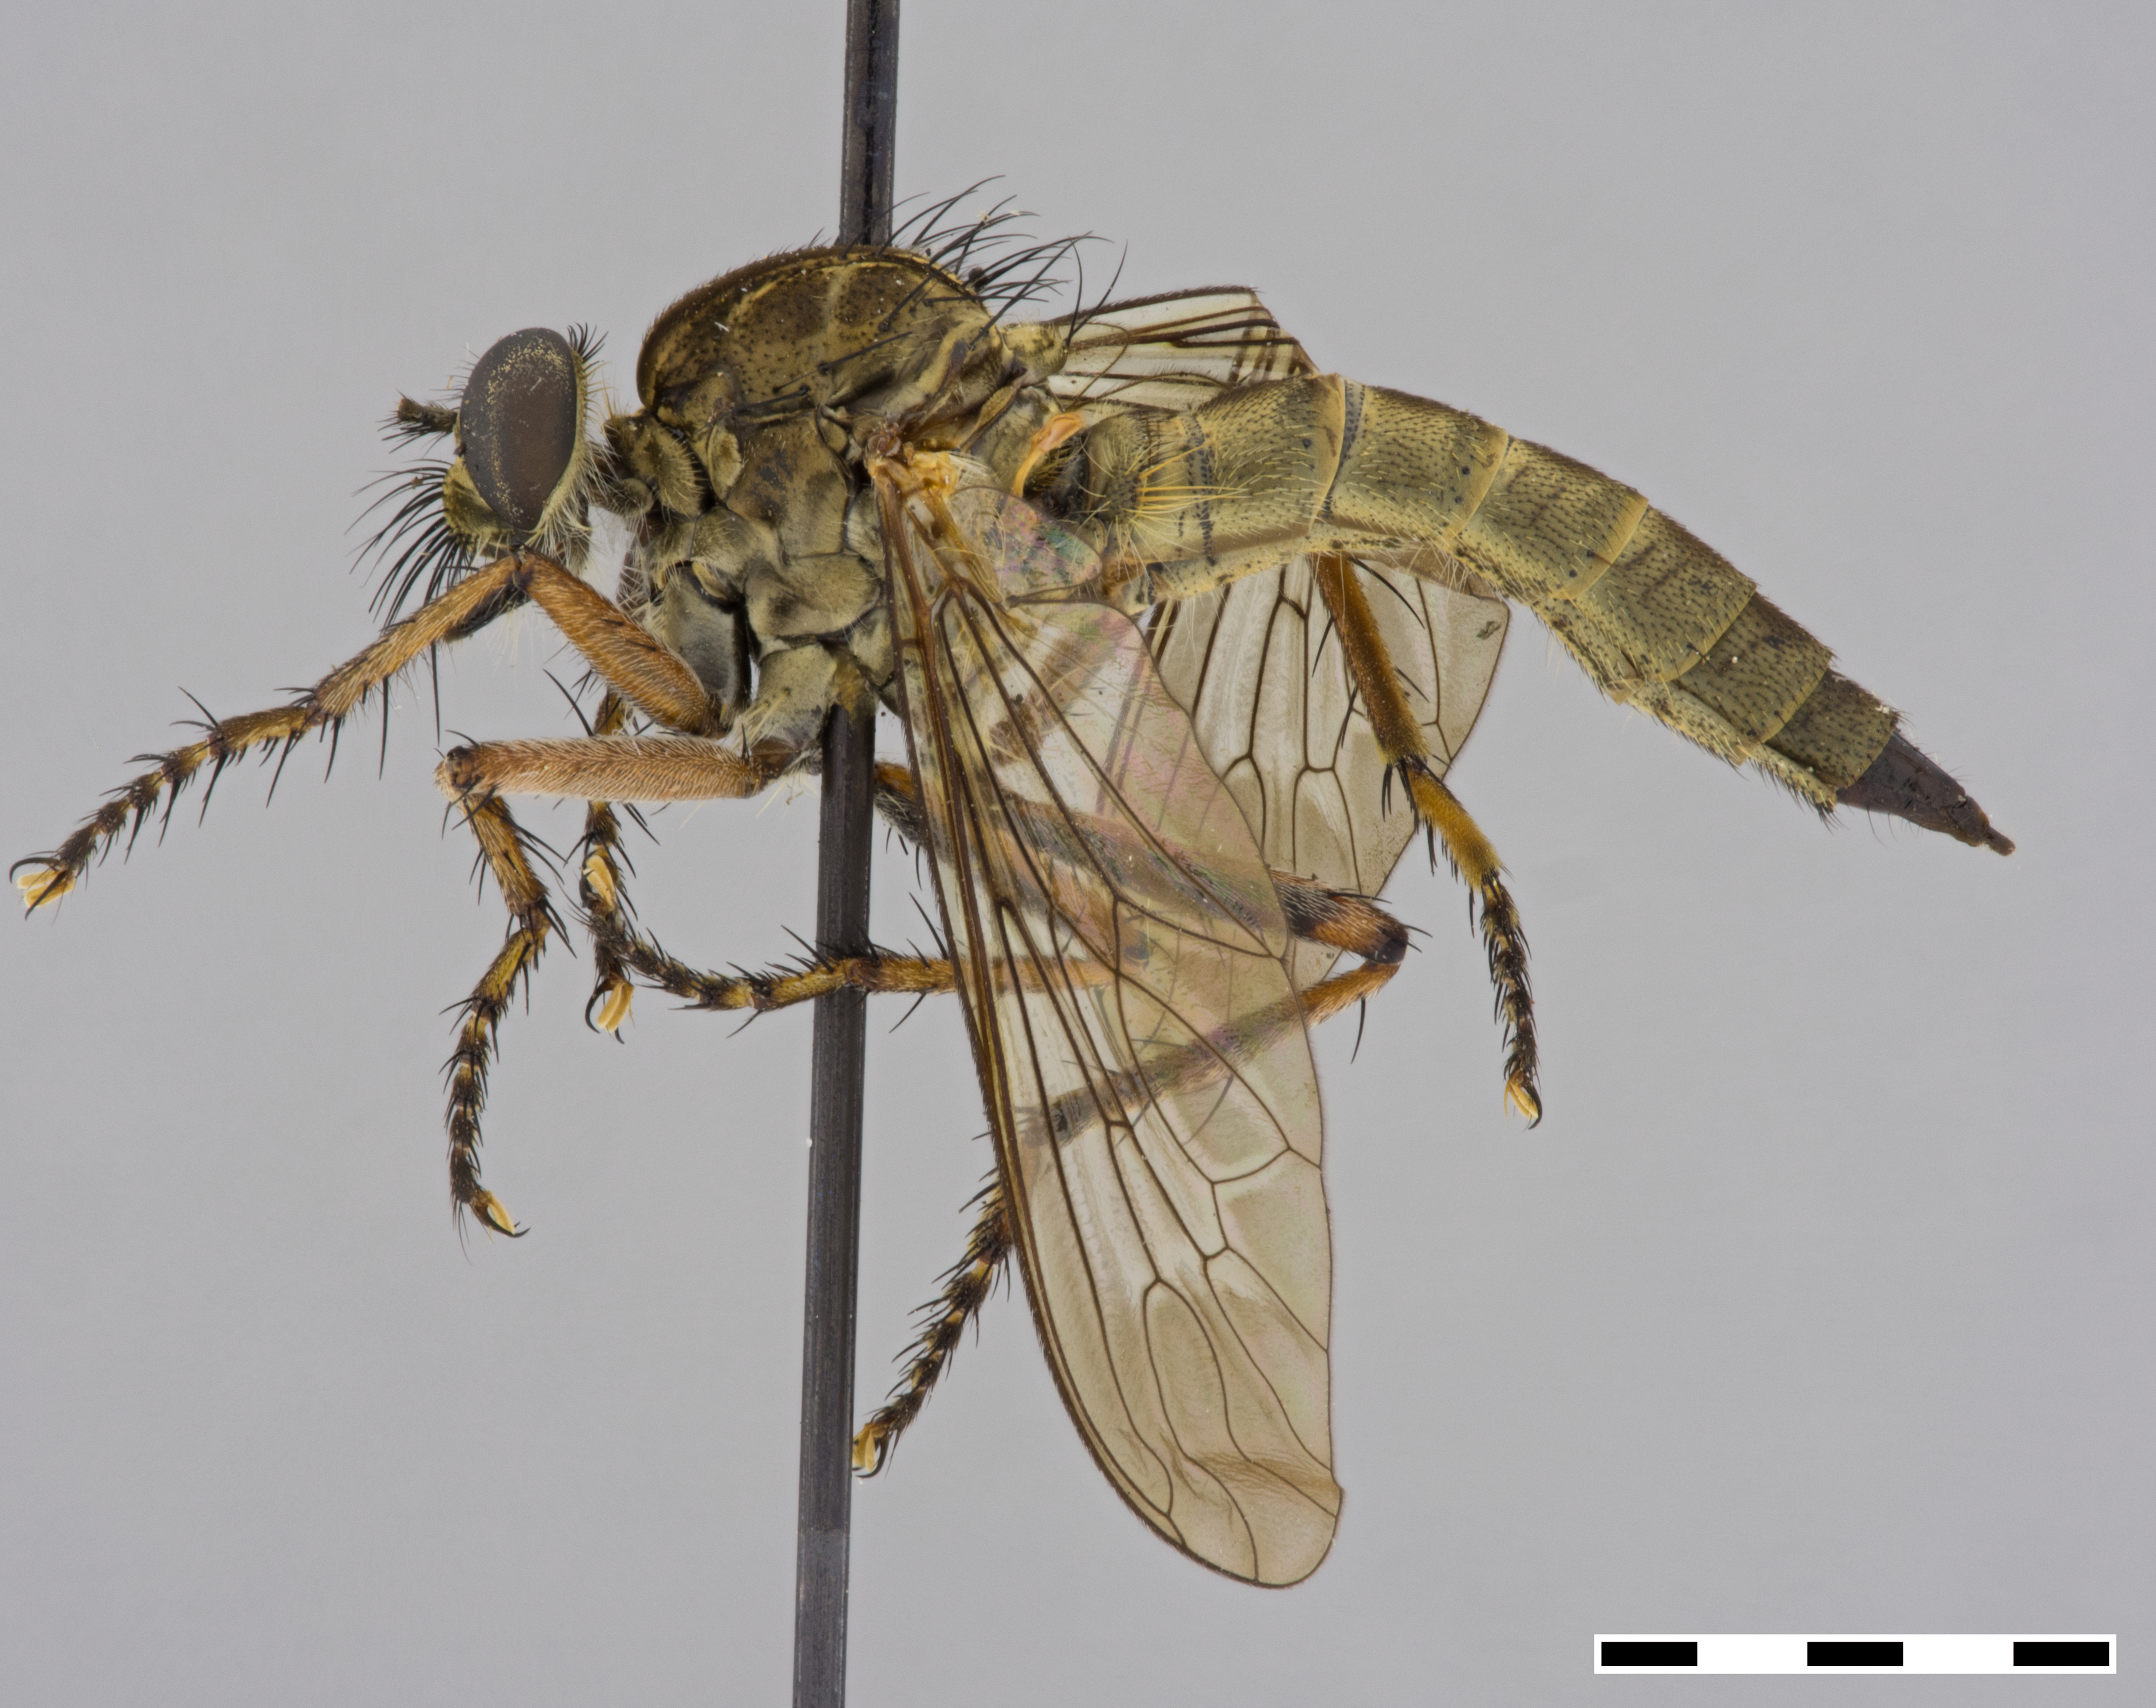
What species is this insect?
Machimus bromleyanus
